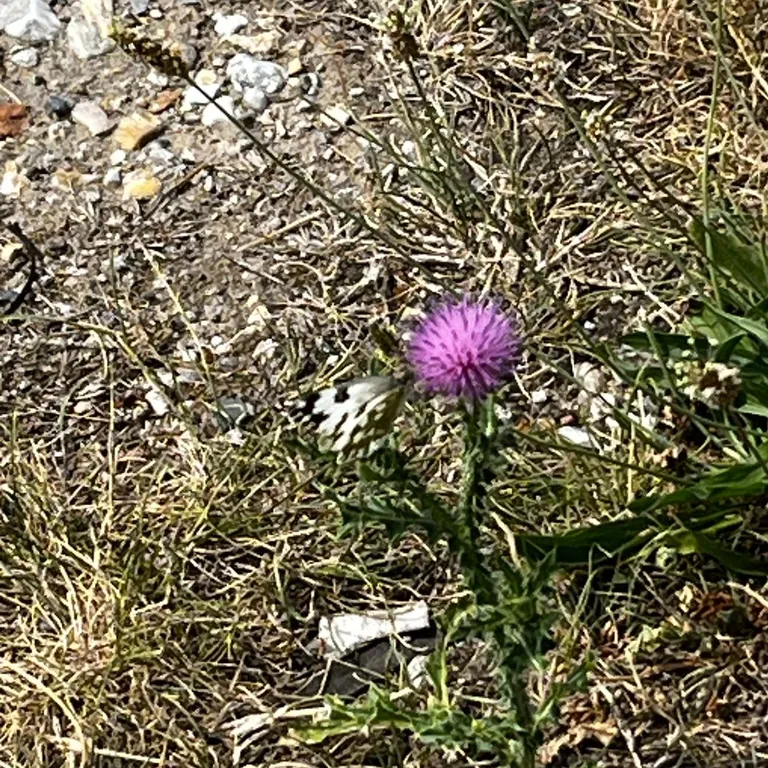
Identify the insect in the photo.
Pontia edusa
